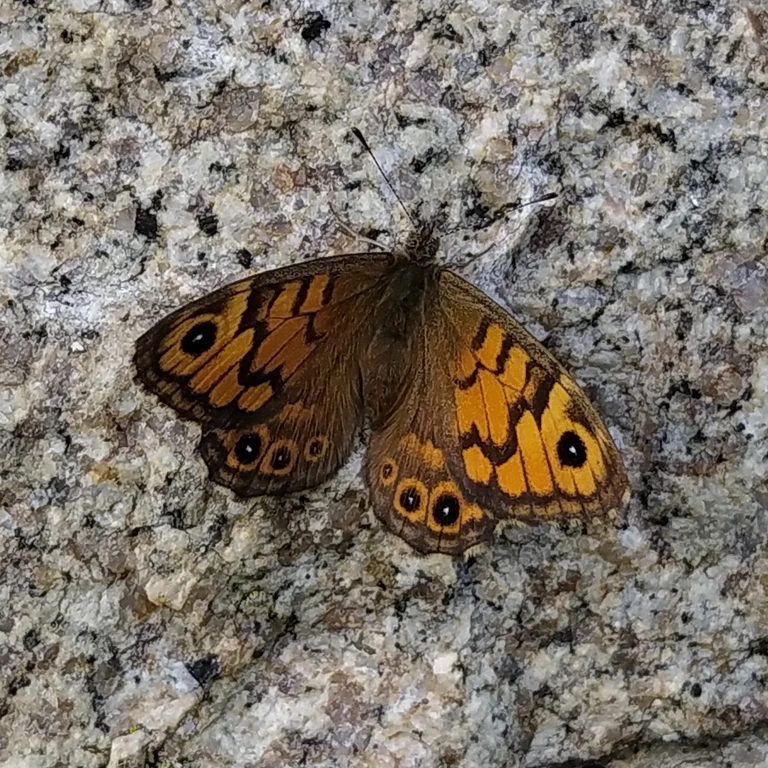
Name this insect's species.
Lasiommata megera (also Pararge megera)
